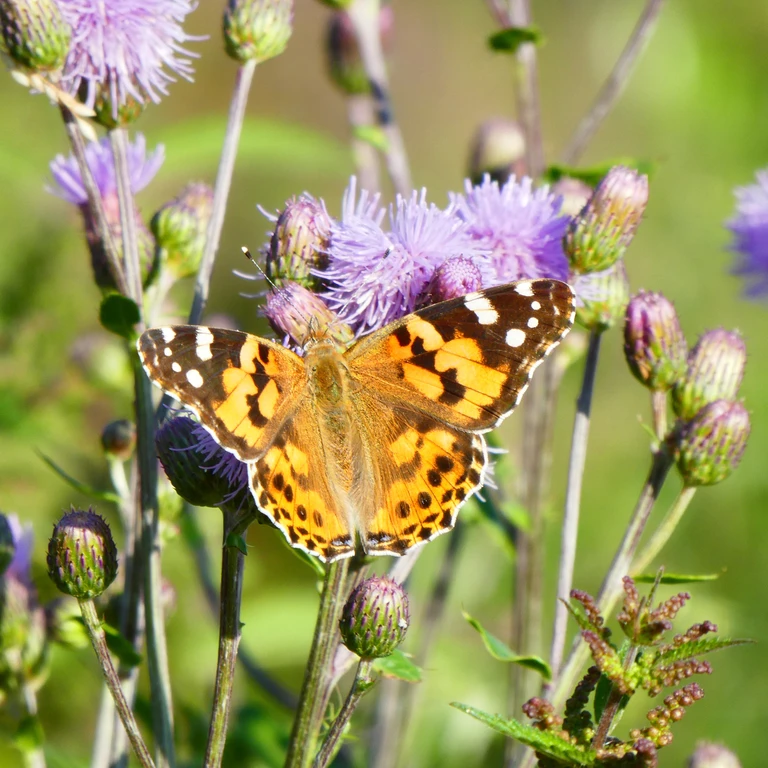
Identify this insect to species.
Vanessa cardui
